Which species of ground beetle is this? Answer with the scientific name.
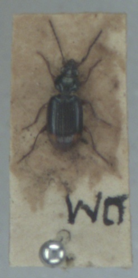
Ocys quinquestriatus
